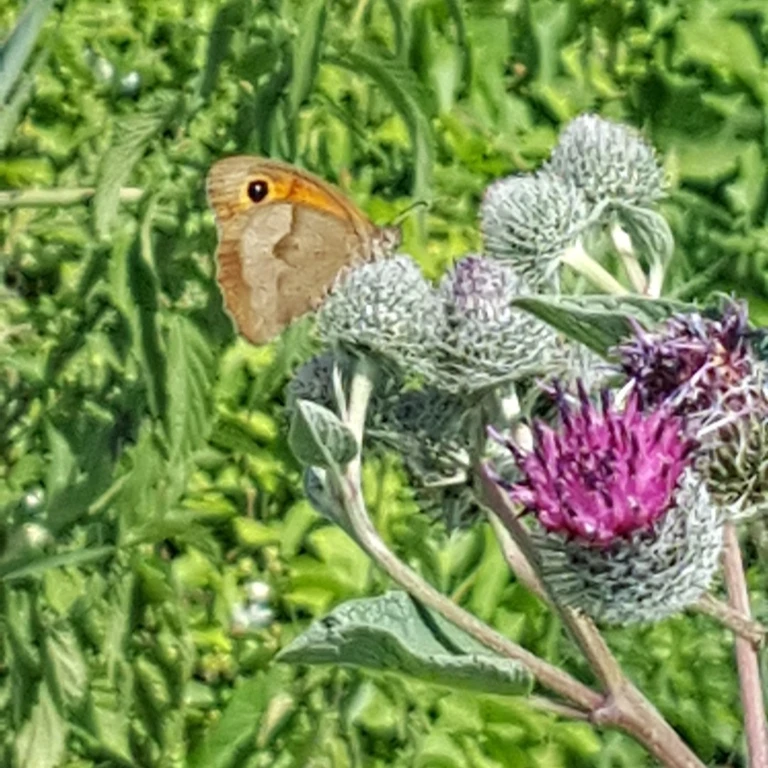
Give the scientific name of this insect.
Maniola jurtina
